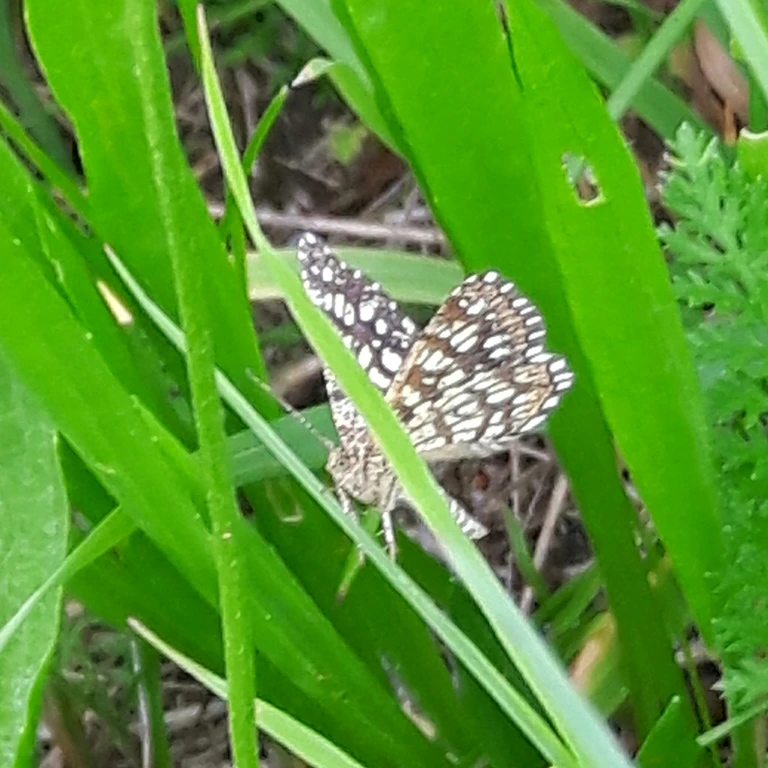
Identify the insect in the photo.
Chiasmia clathrata
